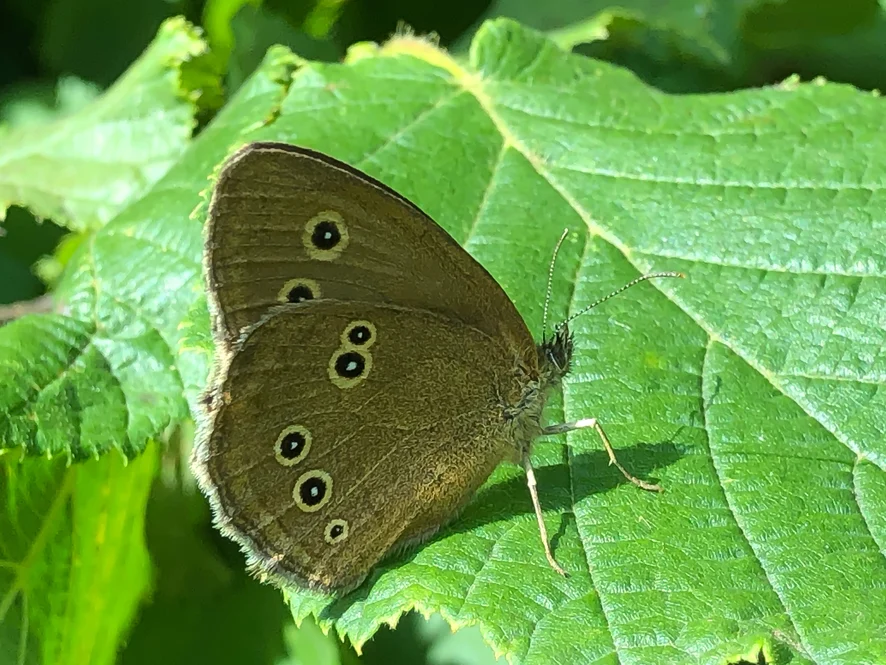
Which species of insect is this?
Aphantopus hyperantus
